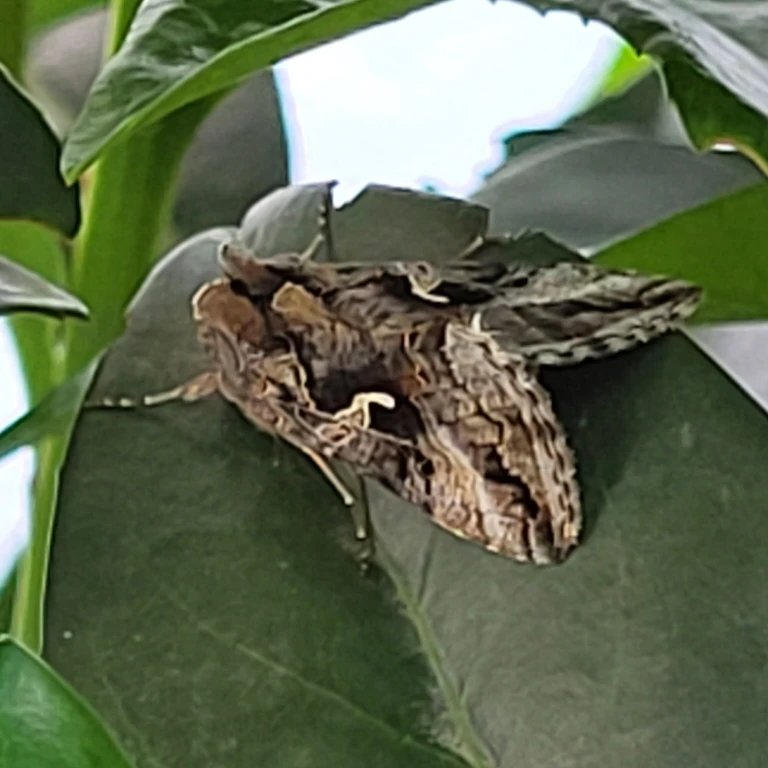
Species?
Autographa gamma
